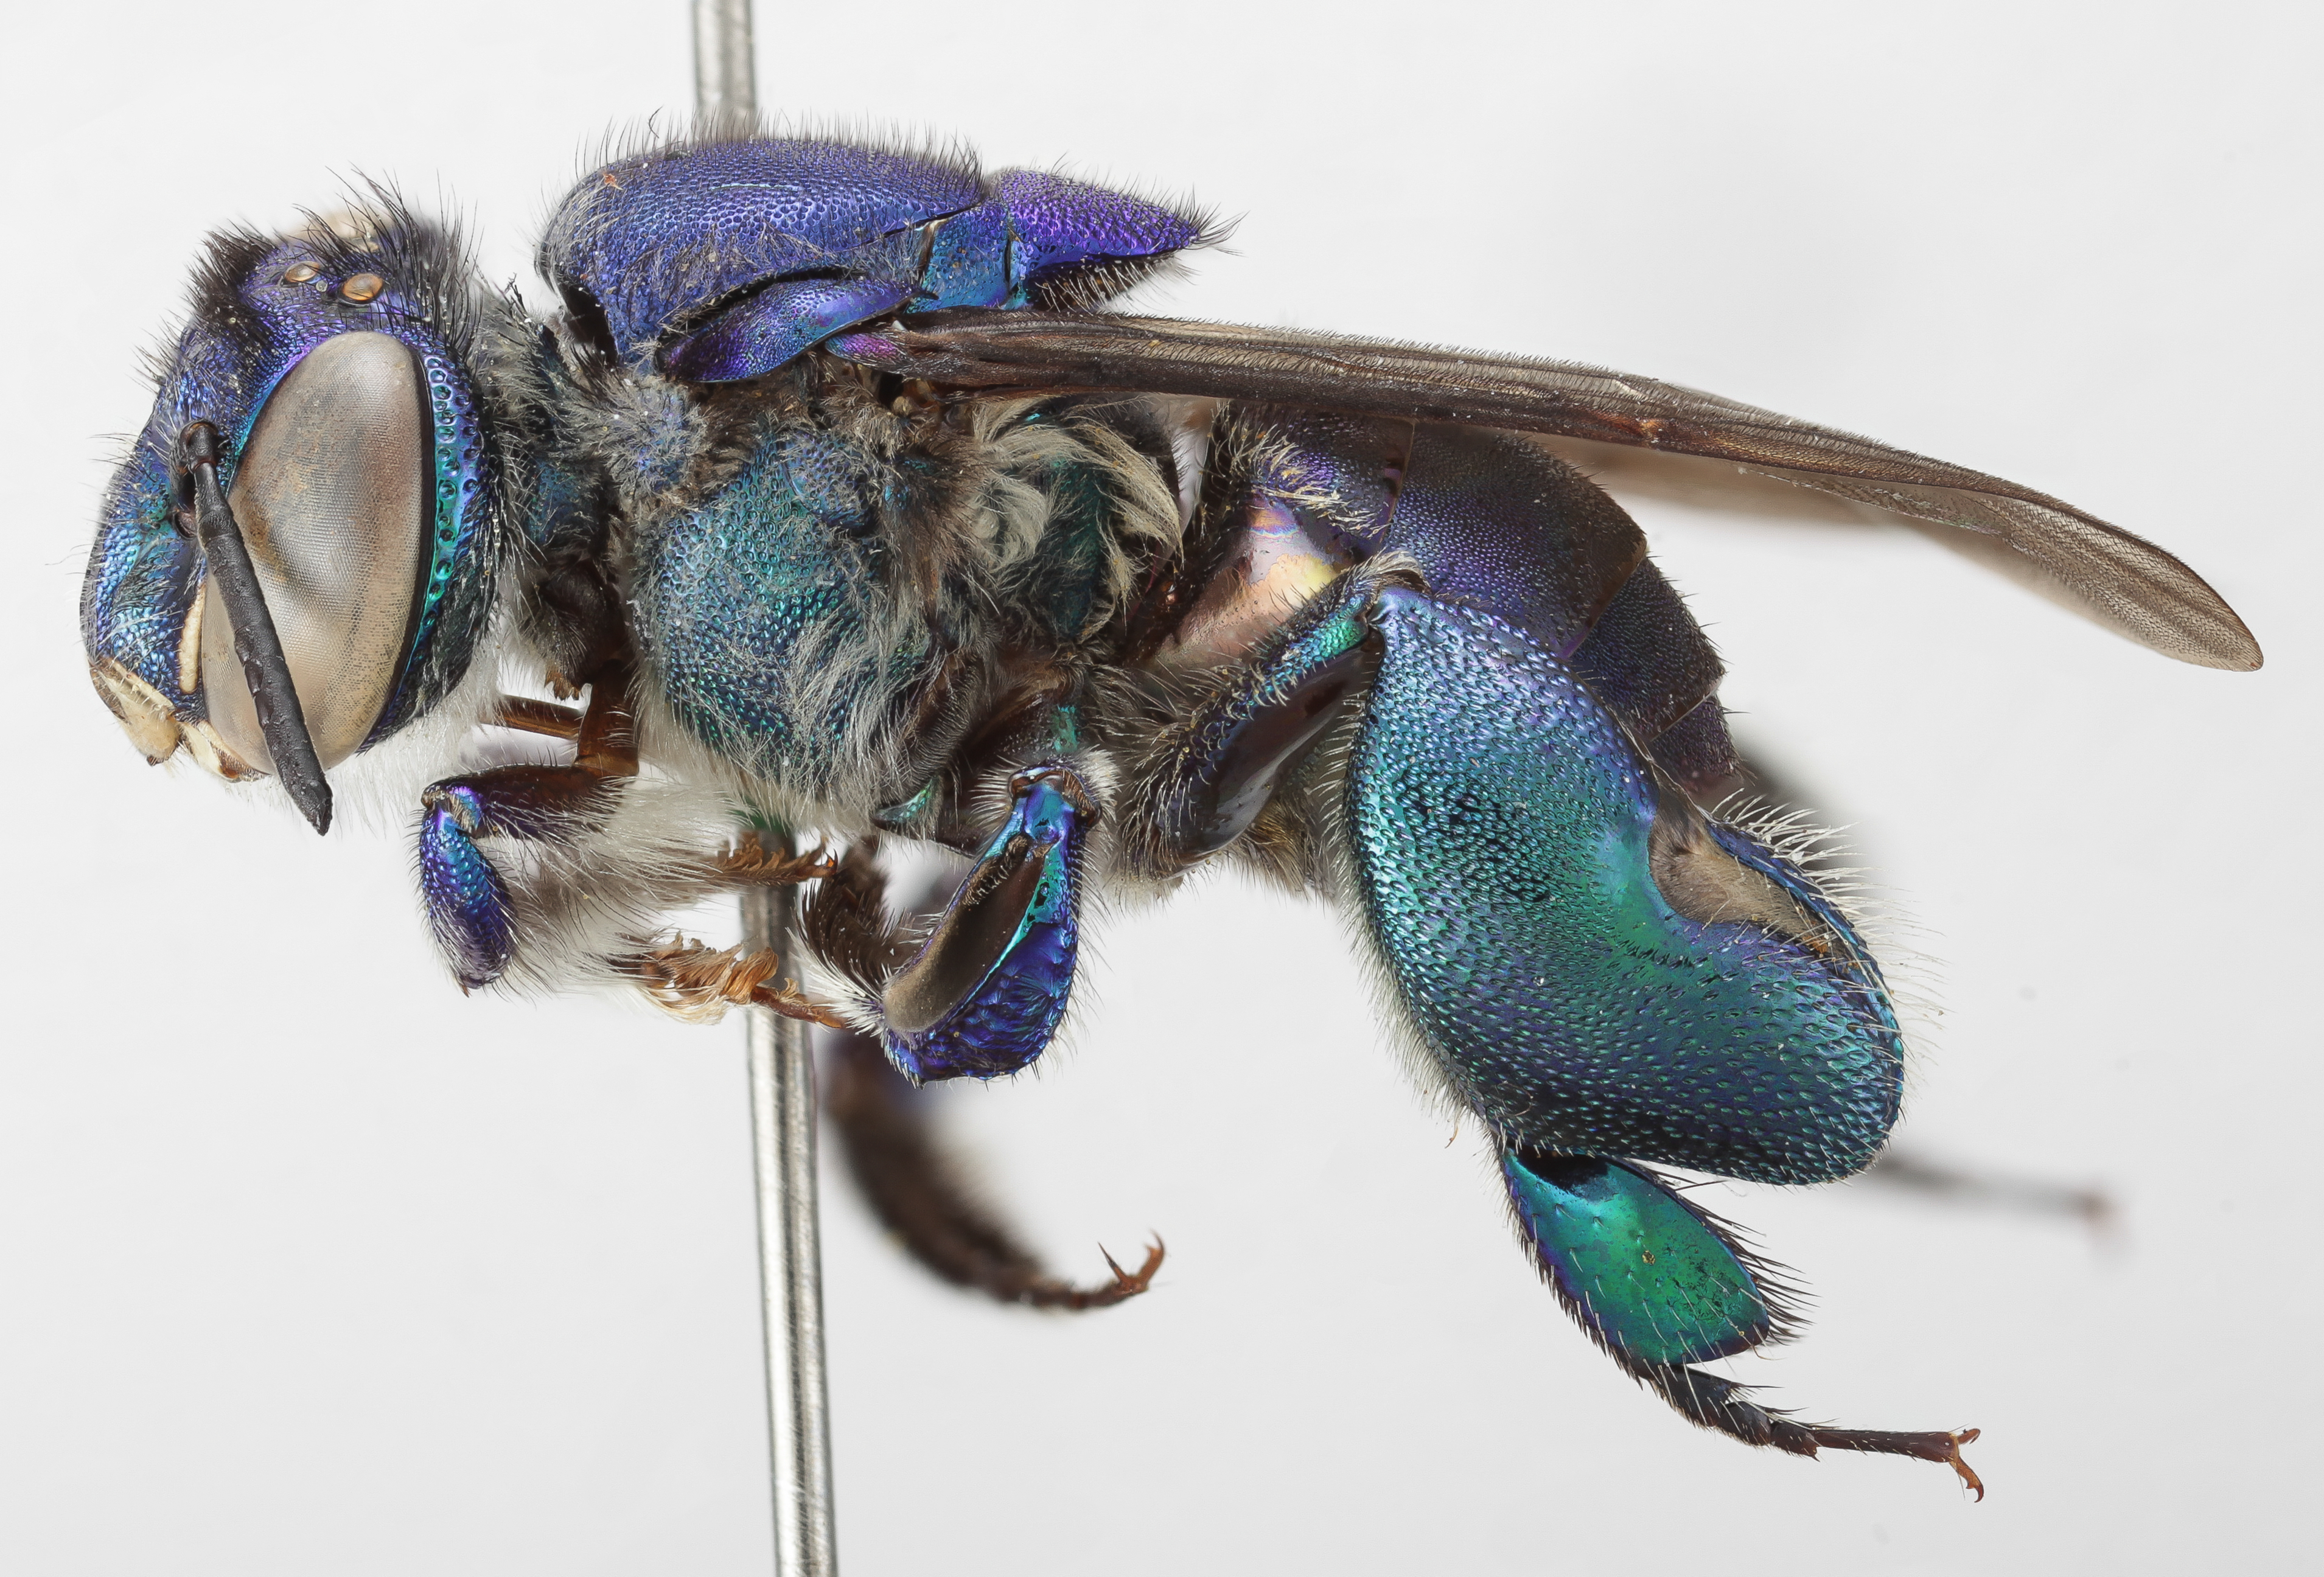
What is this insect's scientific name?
Euglossa analis
